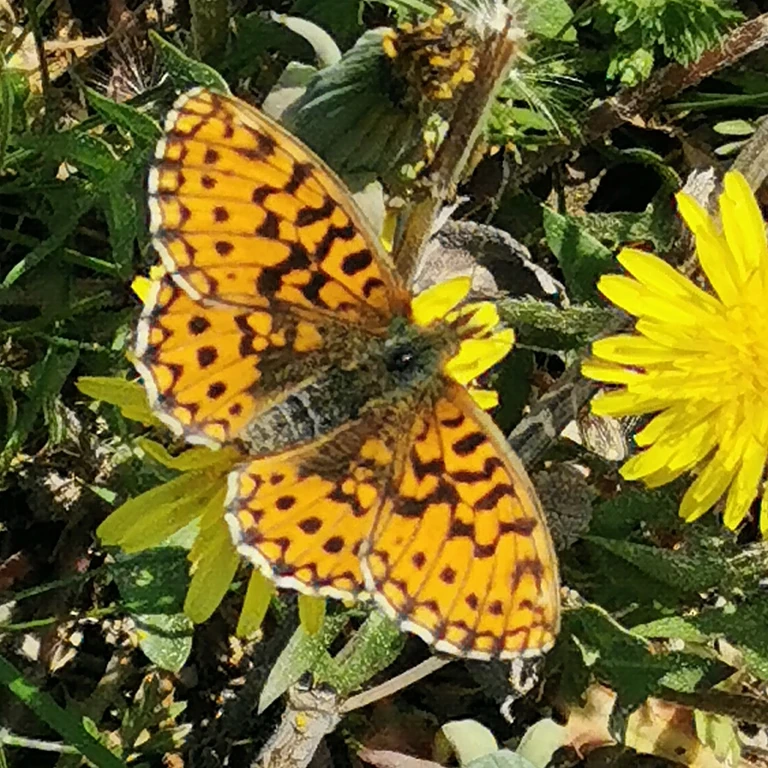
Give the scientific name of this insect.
Boloria dia
